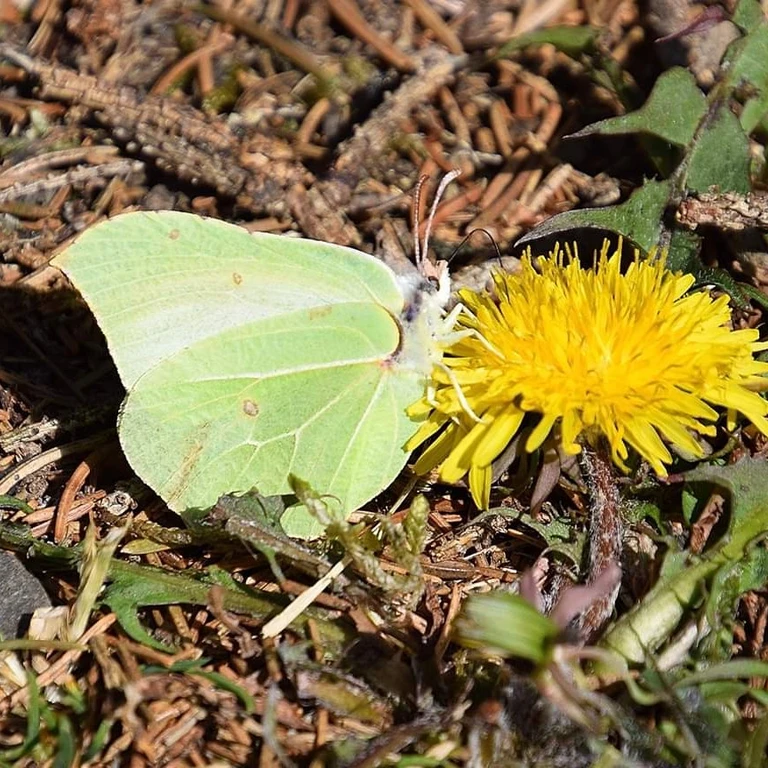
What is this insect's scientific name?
Gonepteryx rhamni
